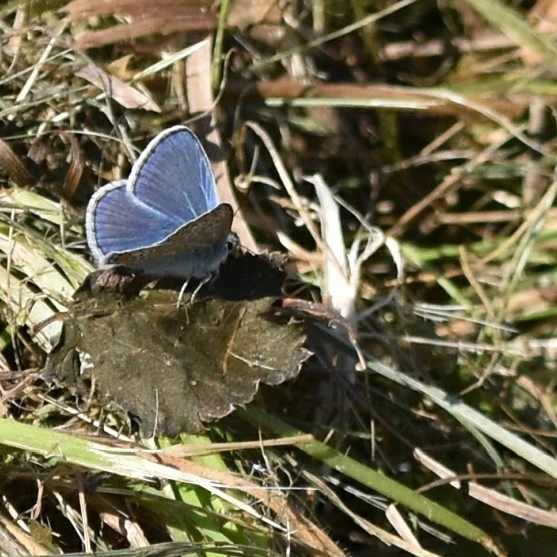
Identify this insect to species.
Polyommatus icarus
